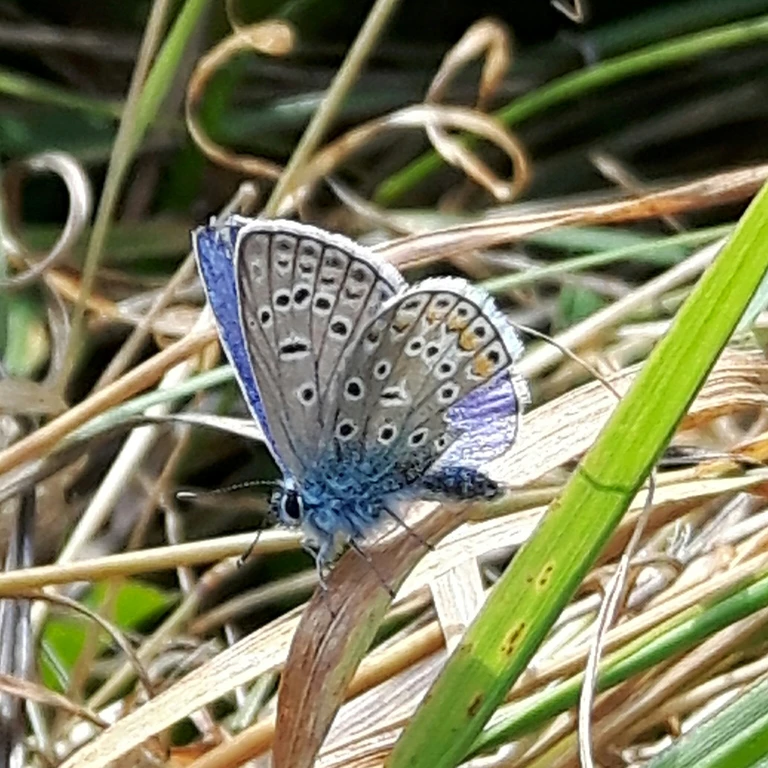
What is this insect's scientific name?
Polyommatus icarus
